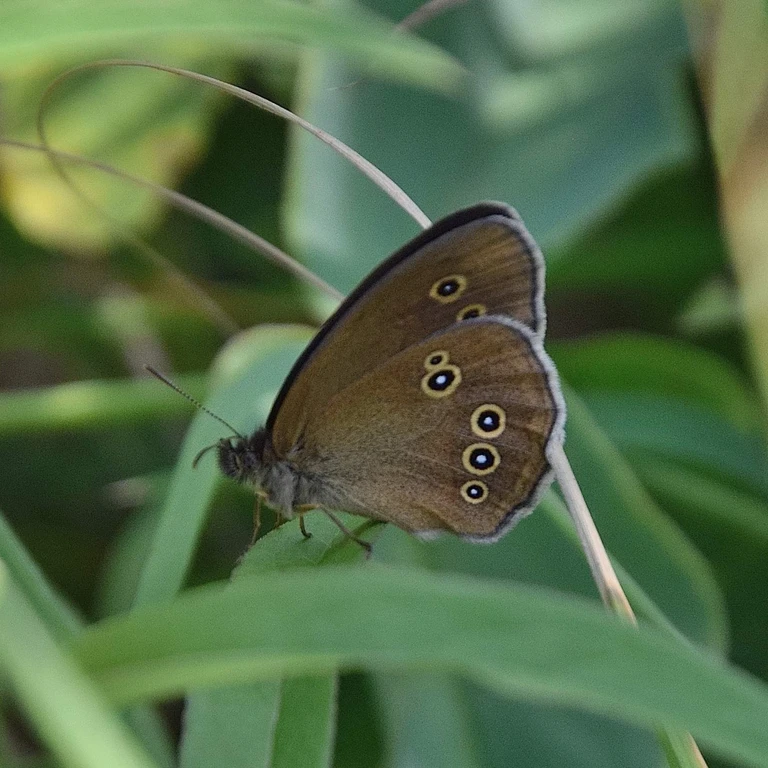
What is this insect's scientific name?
Aphantopus hyperantus
